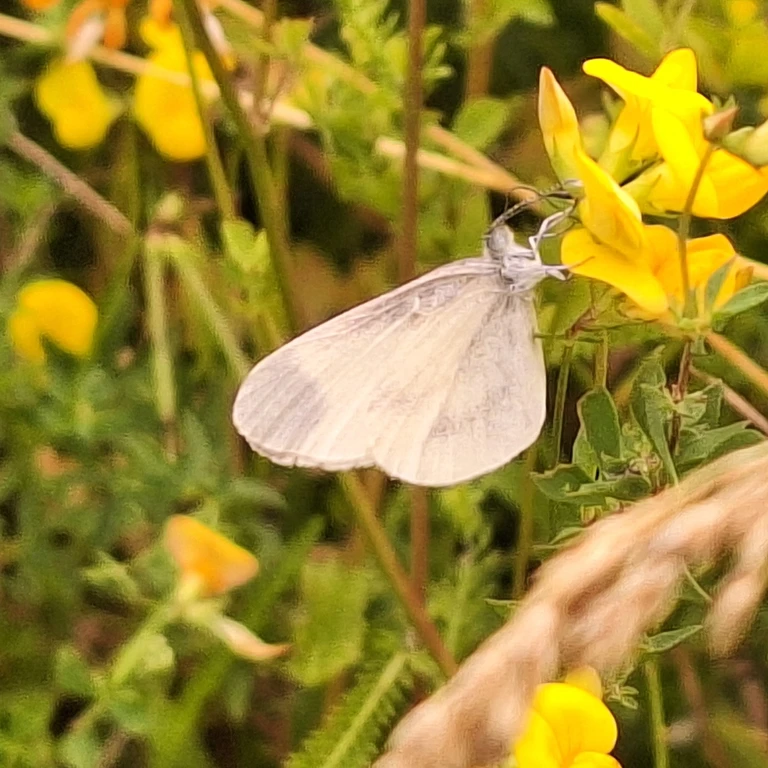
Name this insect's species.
Leptidea sinapis/juvernica
